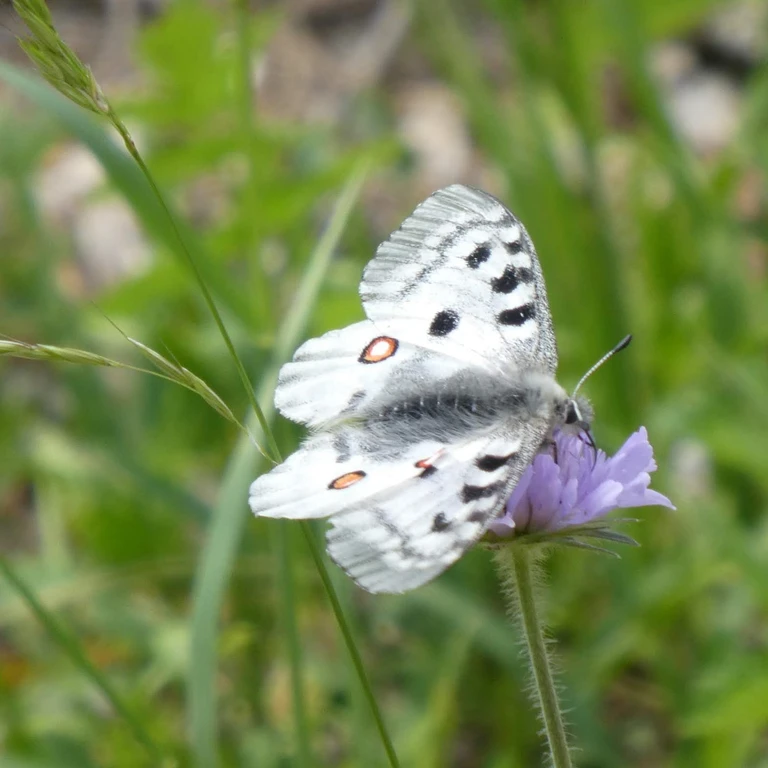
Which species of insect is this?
Parnassius apollo
